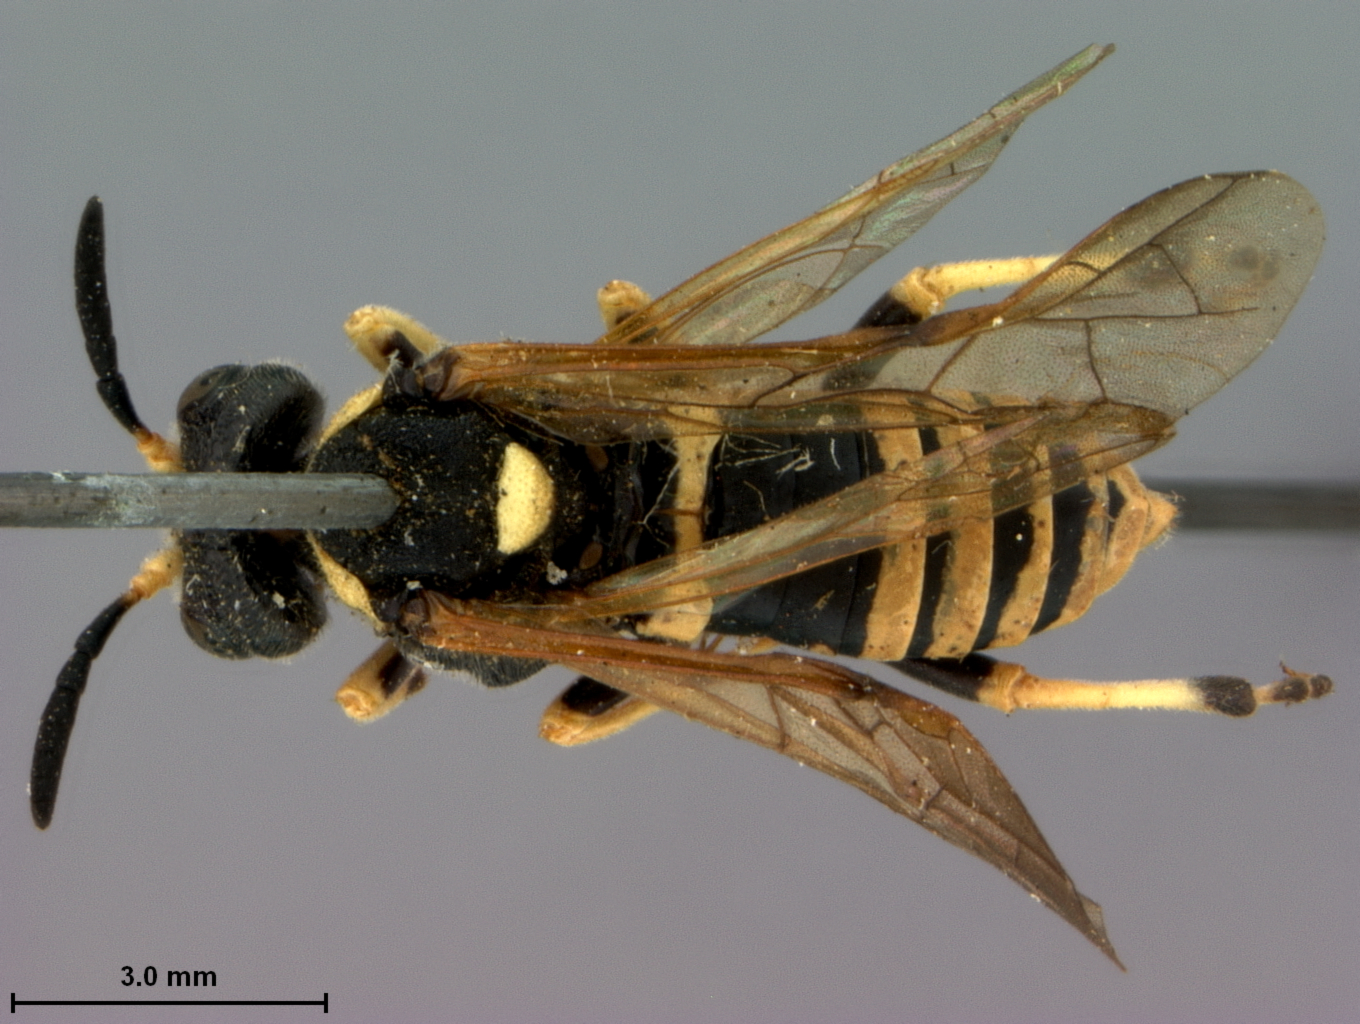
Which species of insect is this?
Zamacrophya nigrilabris
